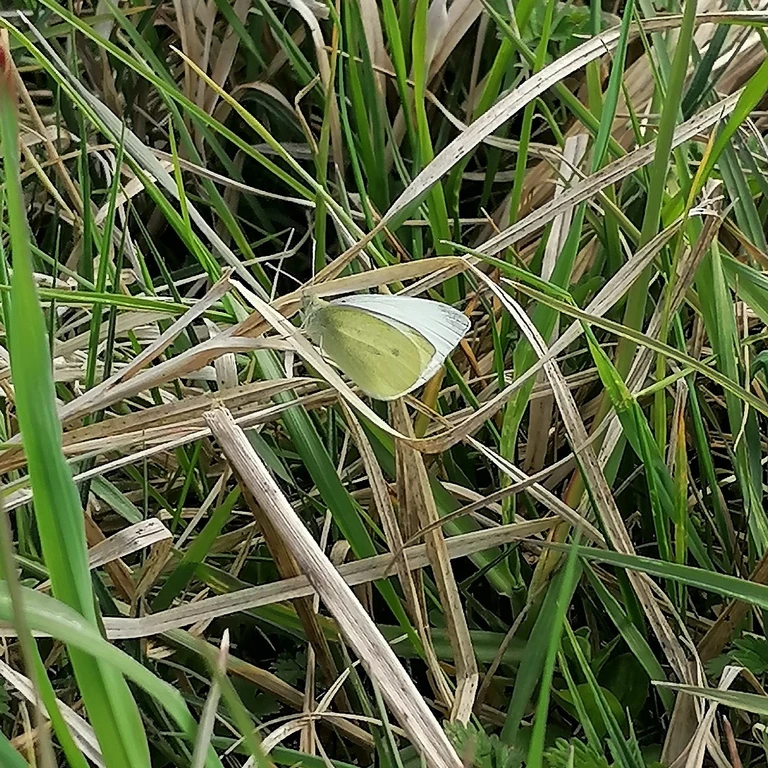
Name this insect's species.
Pieris rapae
